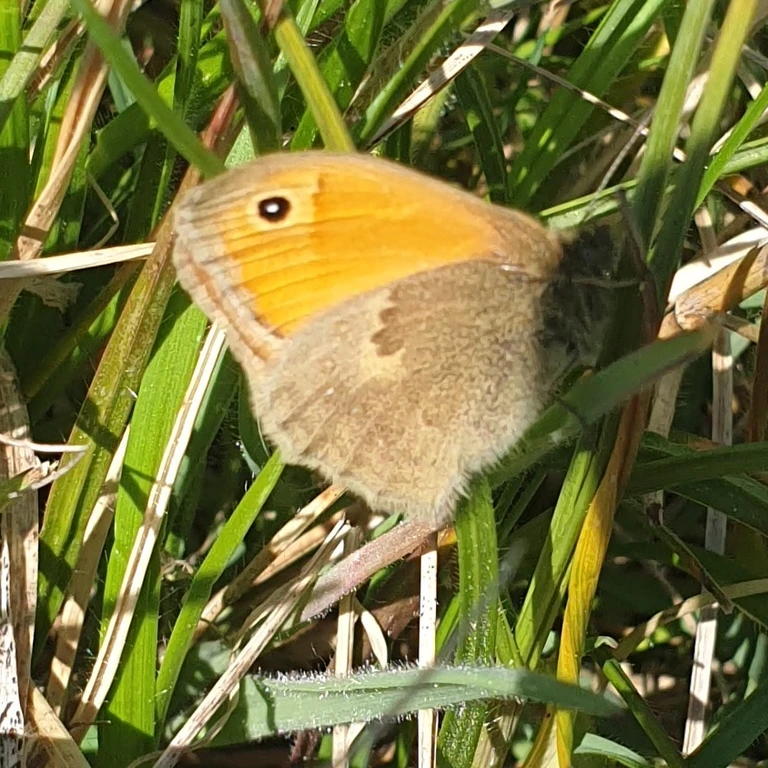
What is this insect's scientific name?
Coenonympha pamphilus
